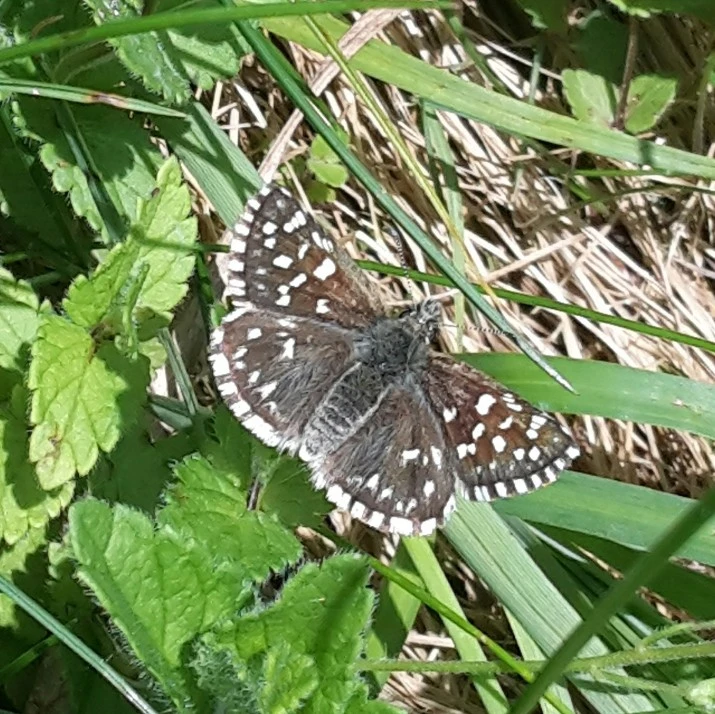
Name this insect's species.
Pyrgus malvae
